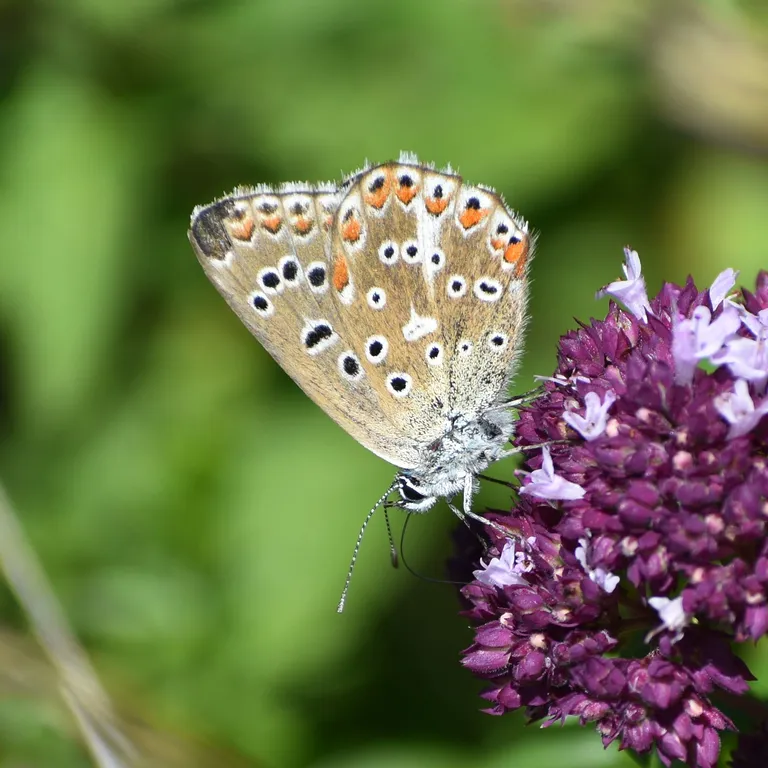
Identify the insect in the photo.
Lysandra bellargus
